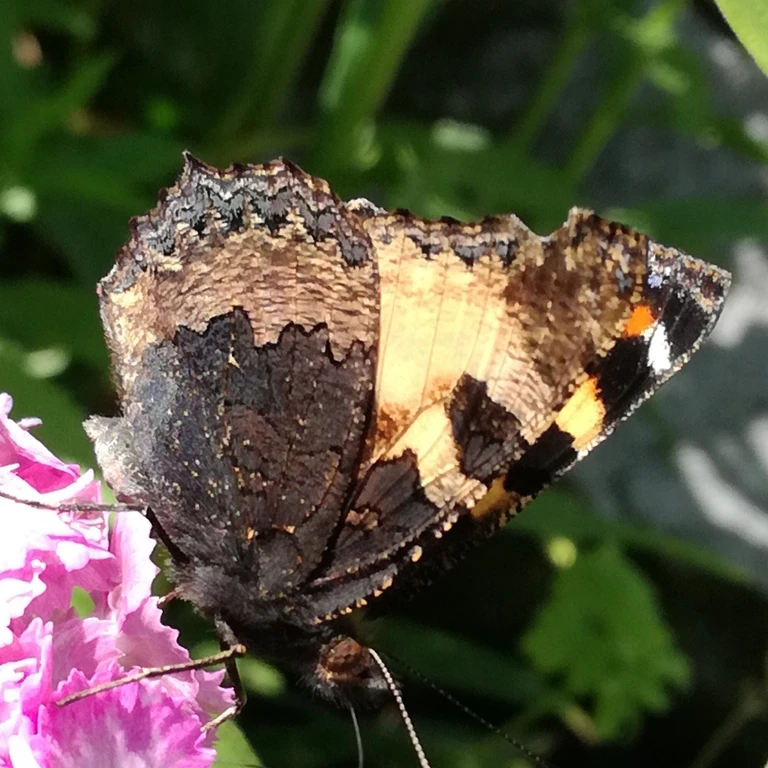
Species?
Aglais urticae
